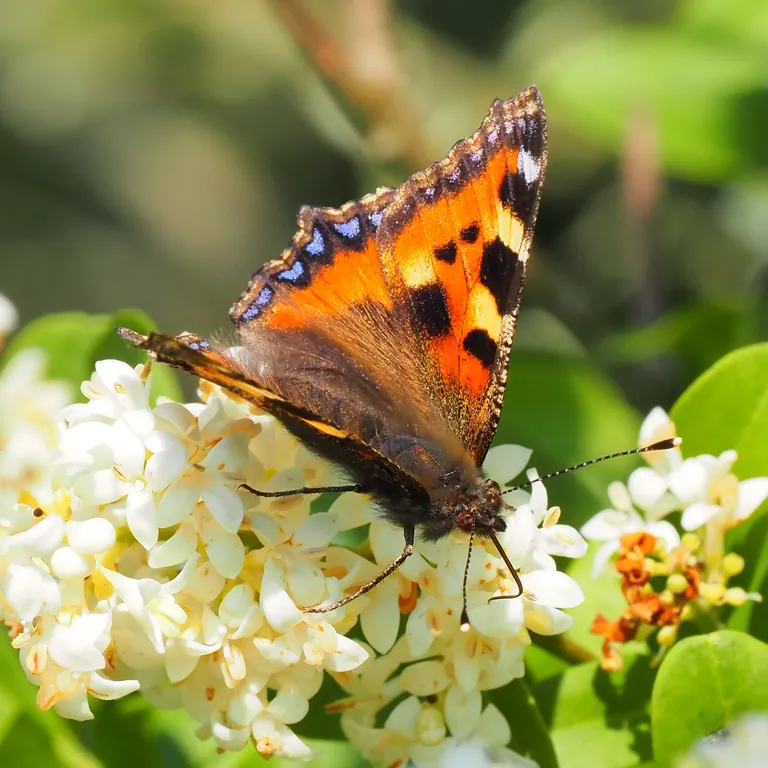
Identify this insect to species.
Aglais urticae
